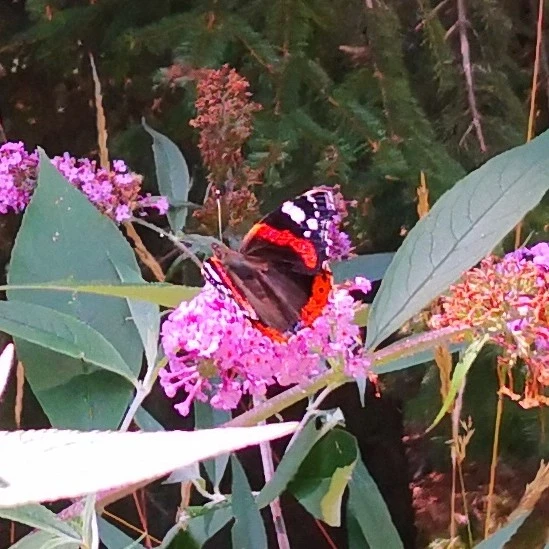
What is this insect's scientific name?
Vanessa atalanta
